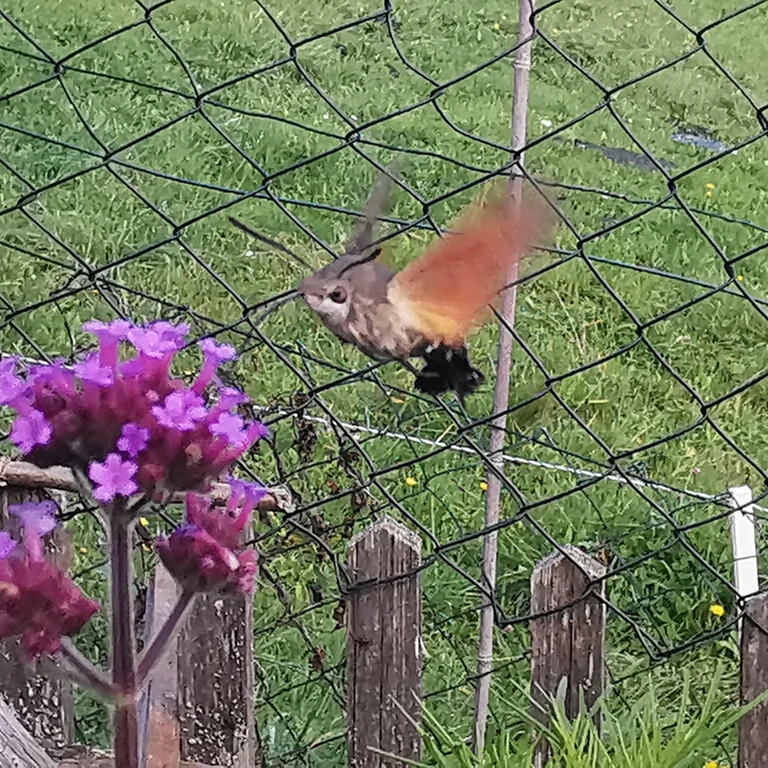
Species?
Macroglossum stellatarum
